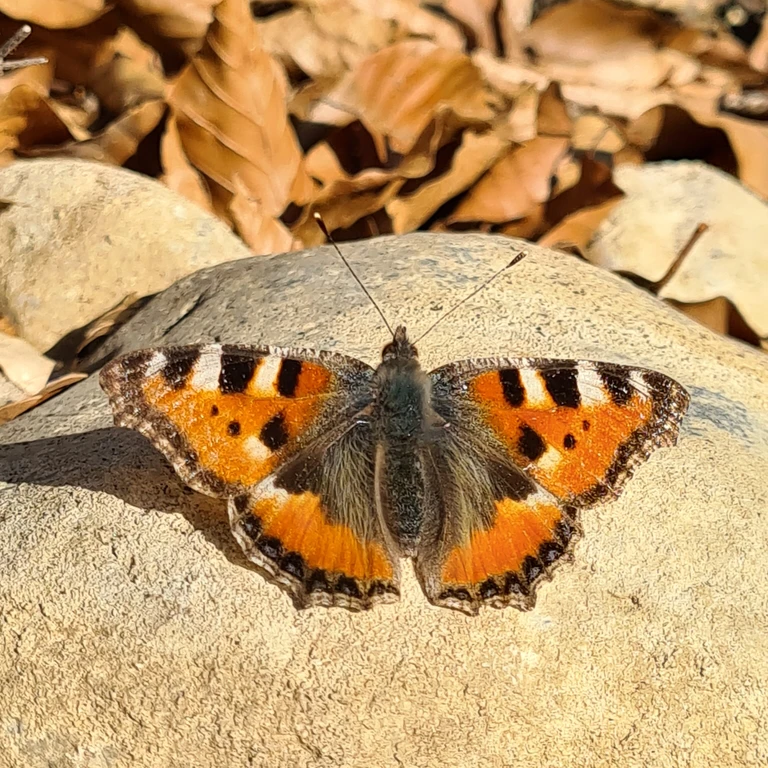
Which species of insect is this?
Aglais urticae
